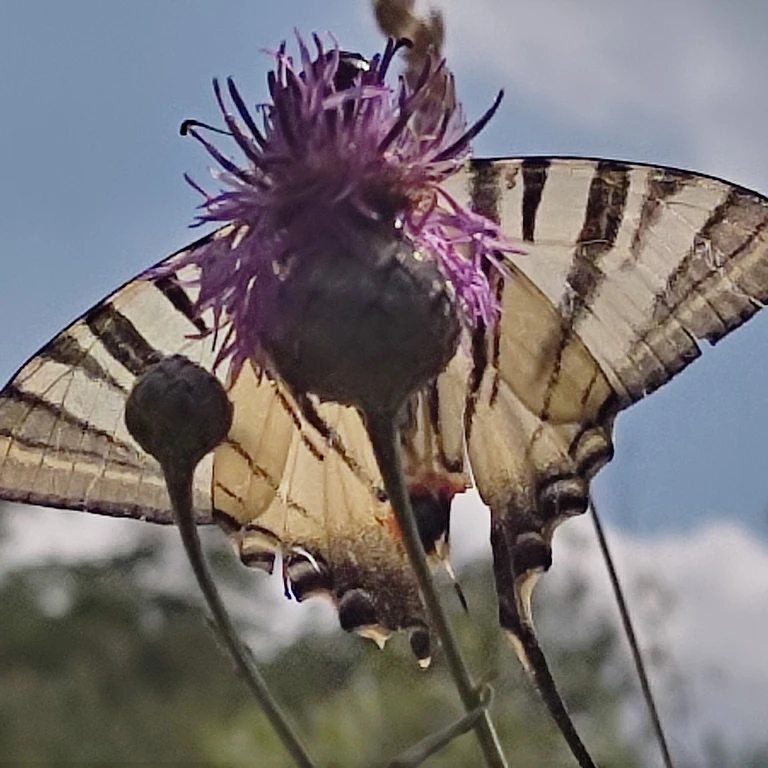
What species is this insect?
Iphiclides podalirius
